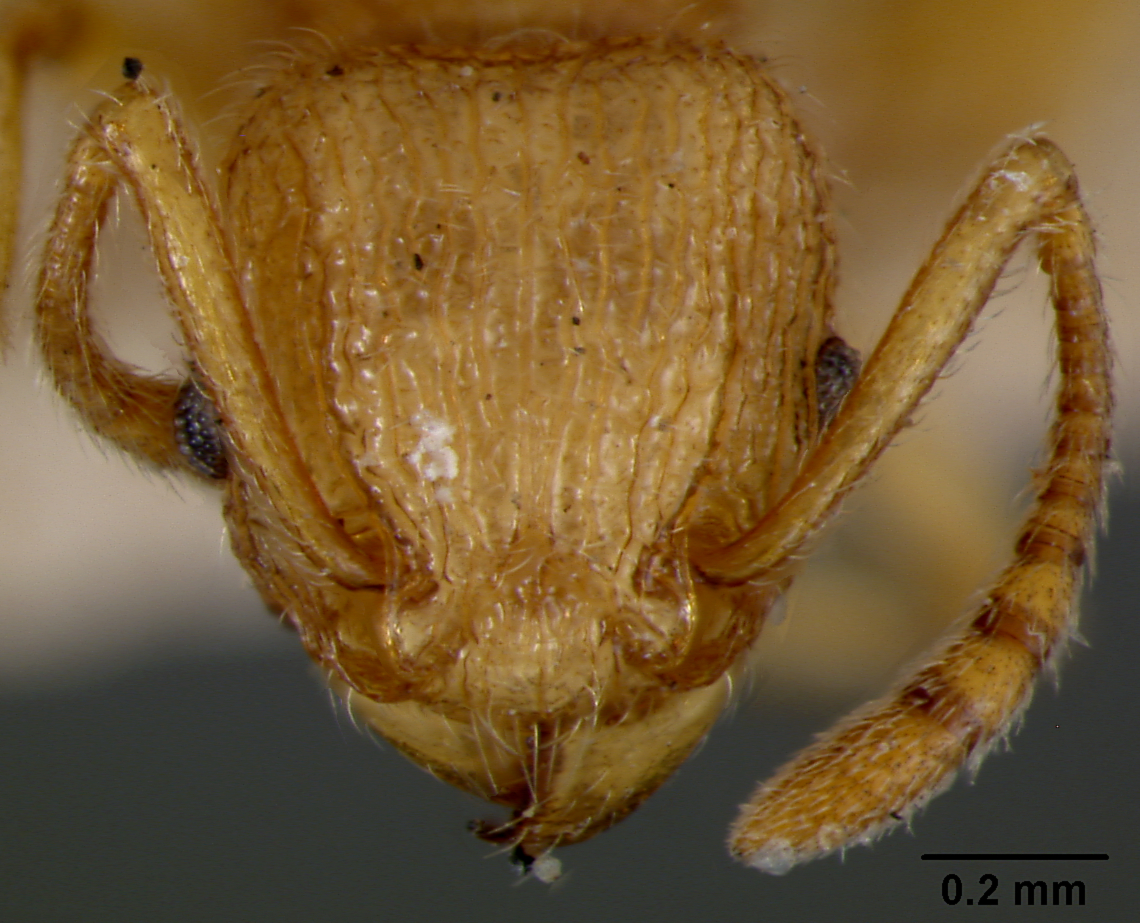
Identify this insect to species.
Tetramorium salomo
